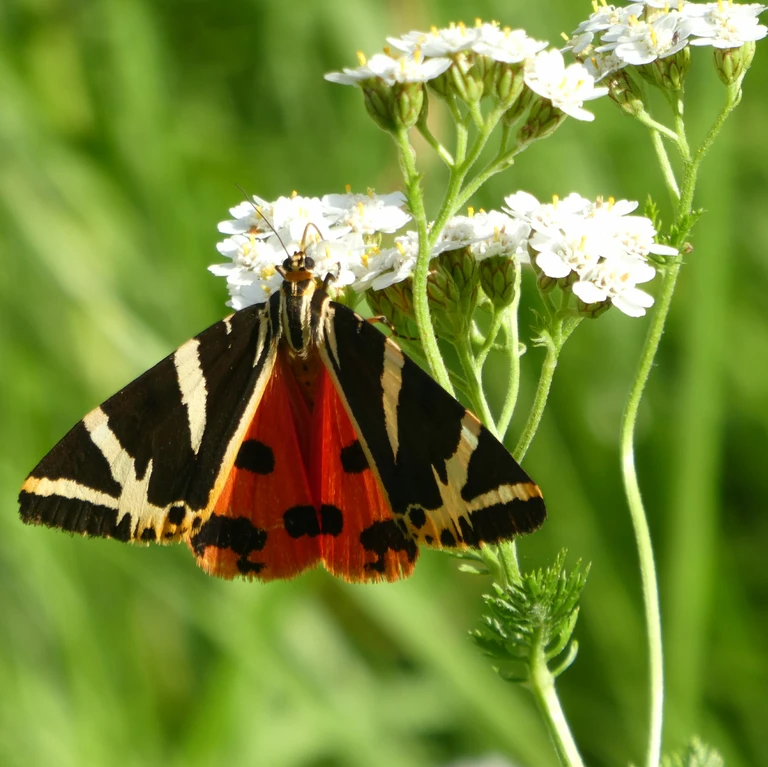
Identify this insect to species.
Euplagia quadripunctaria
